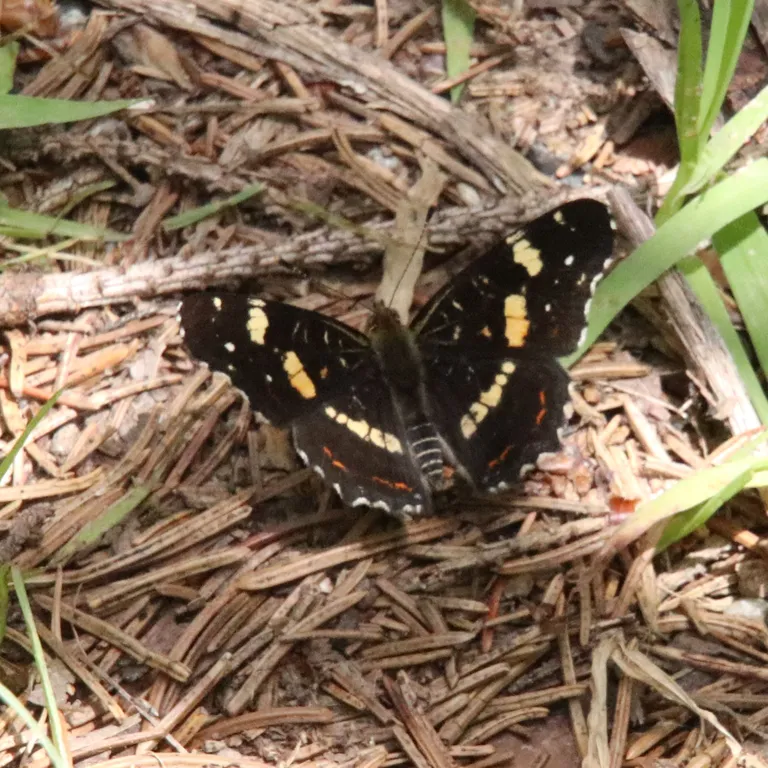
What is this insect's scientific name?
Araschnia levana
